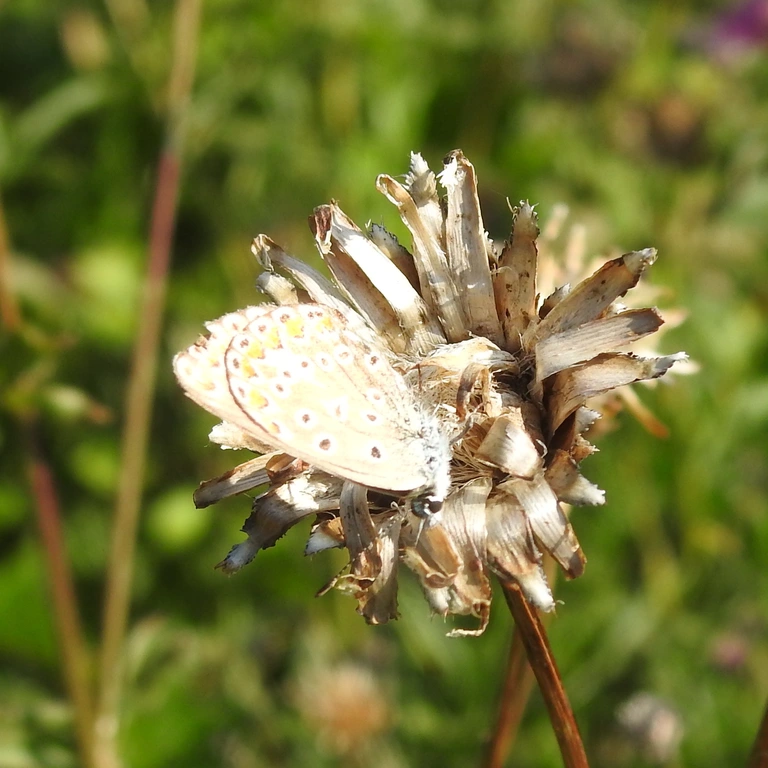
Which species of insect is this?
Polyommatus icarus
